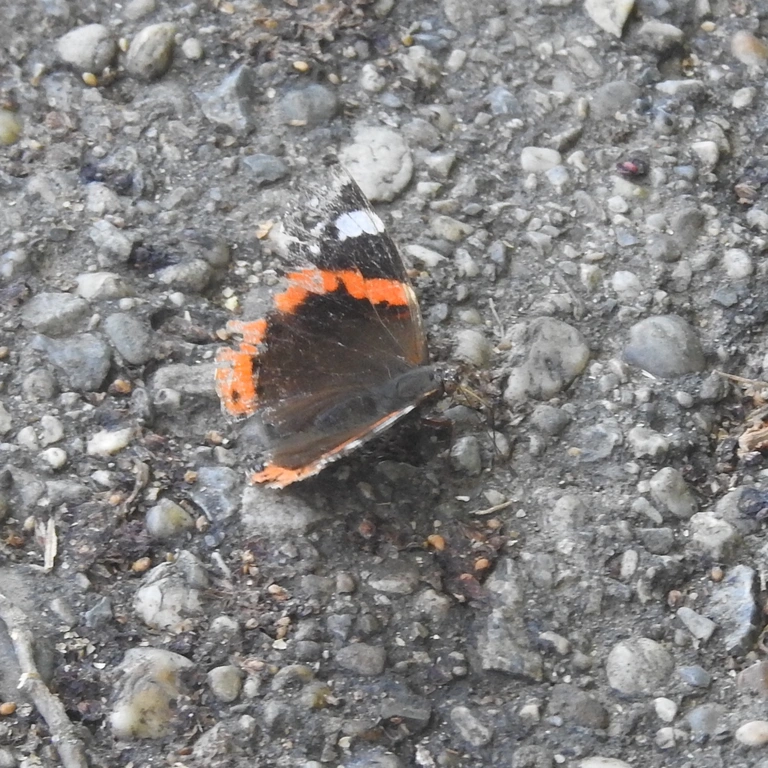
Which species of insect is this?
Vanessa atalanta
